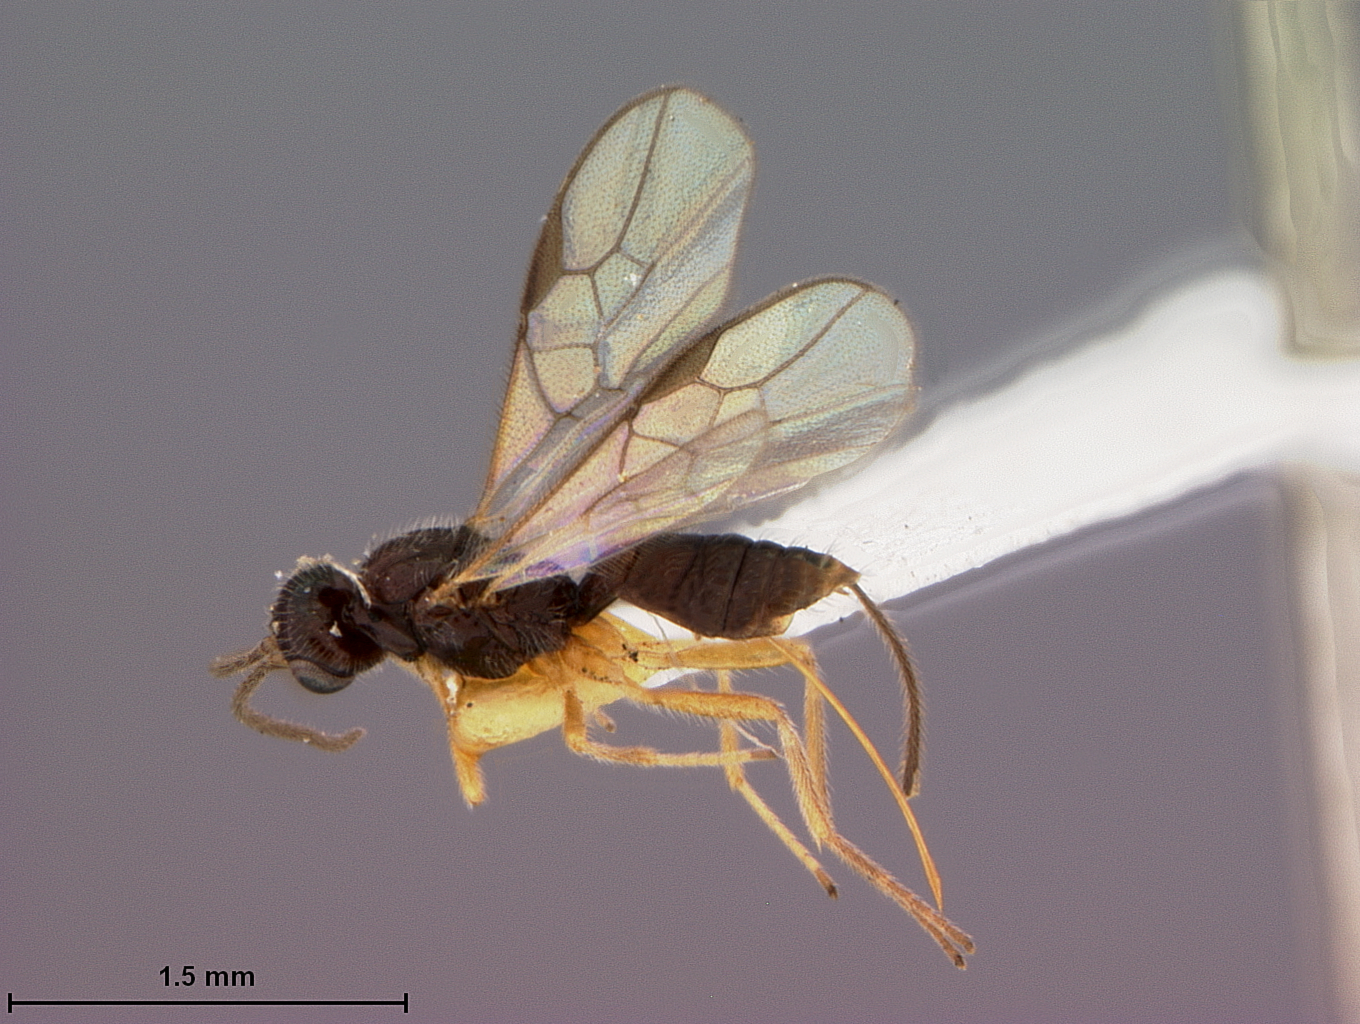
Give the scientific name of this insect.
Gnaptodon longicauda
